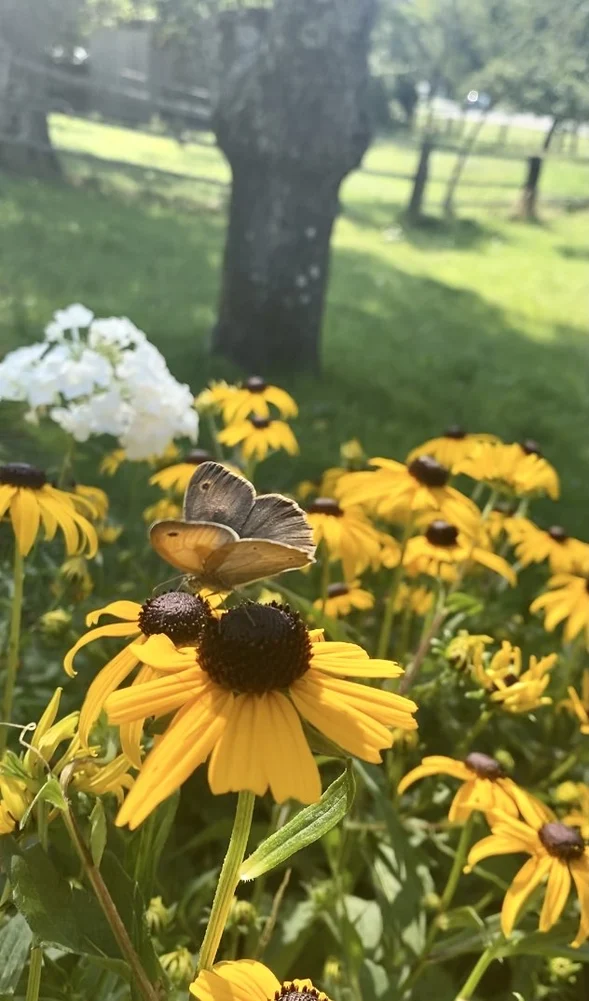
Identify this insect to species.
Maniola jurtina
